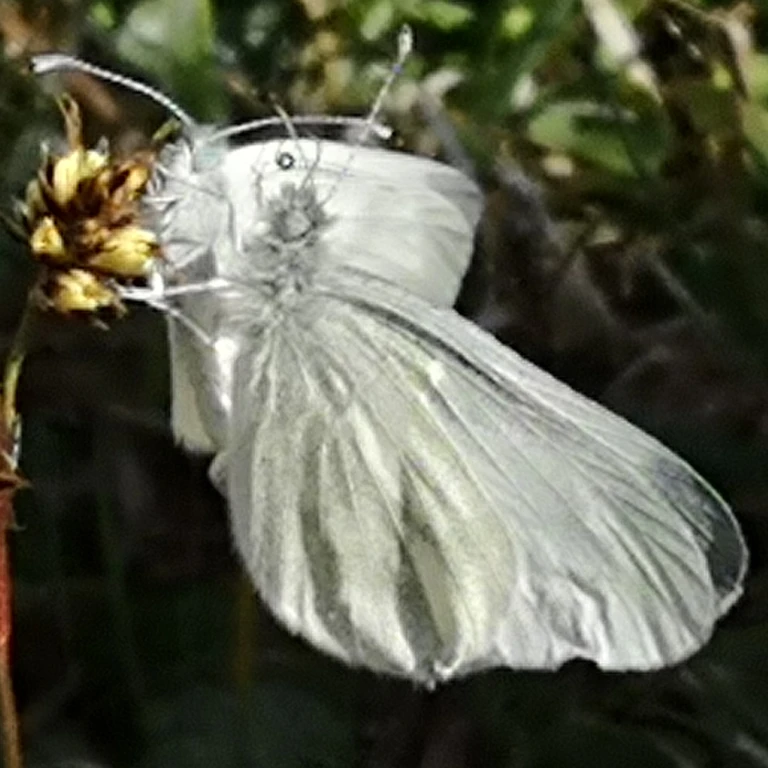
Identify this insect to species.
Leptidea sinapis/juvernica
